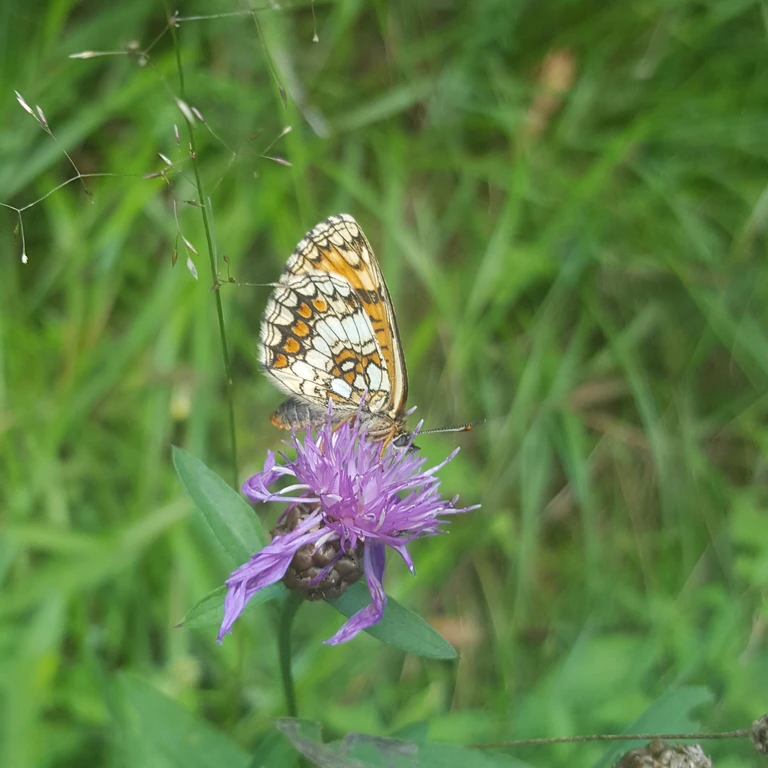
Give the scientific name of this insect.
Melitaea athalia
